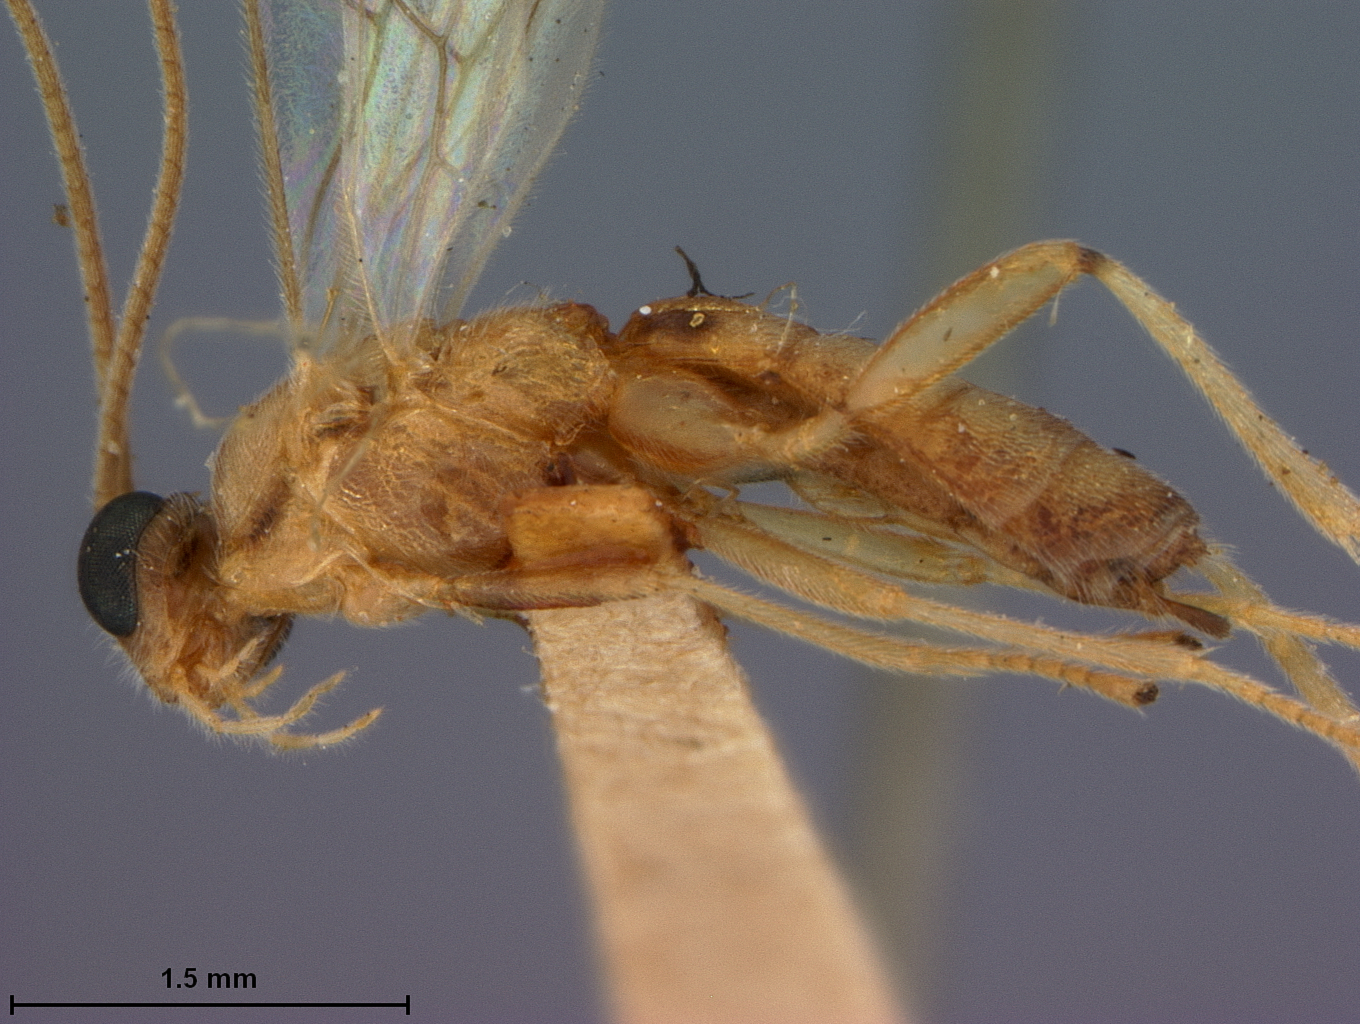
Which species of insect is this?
Rhogas benguetensis
